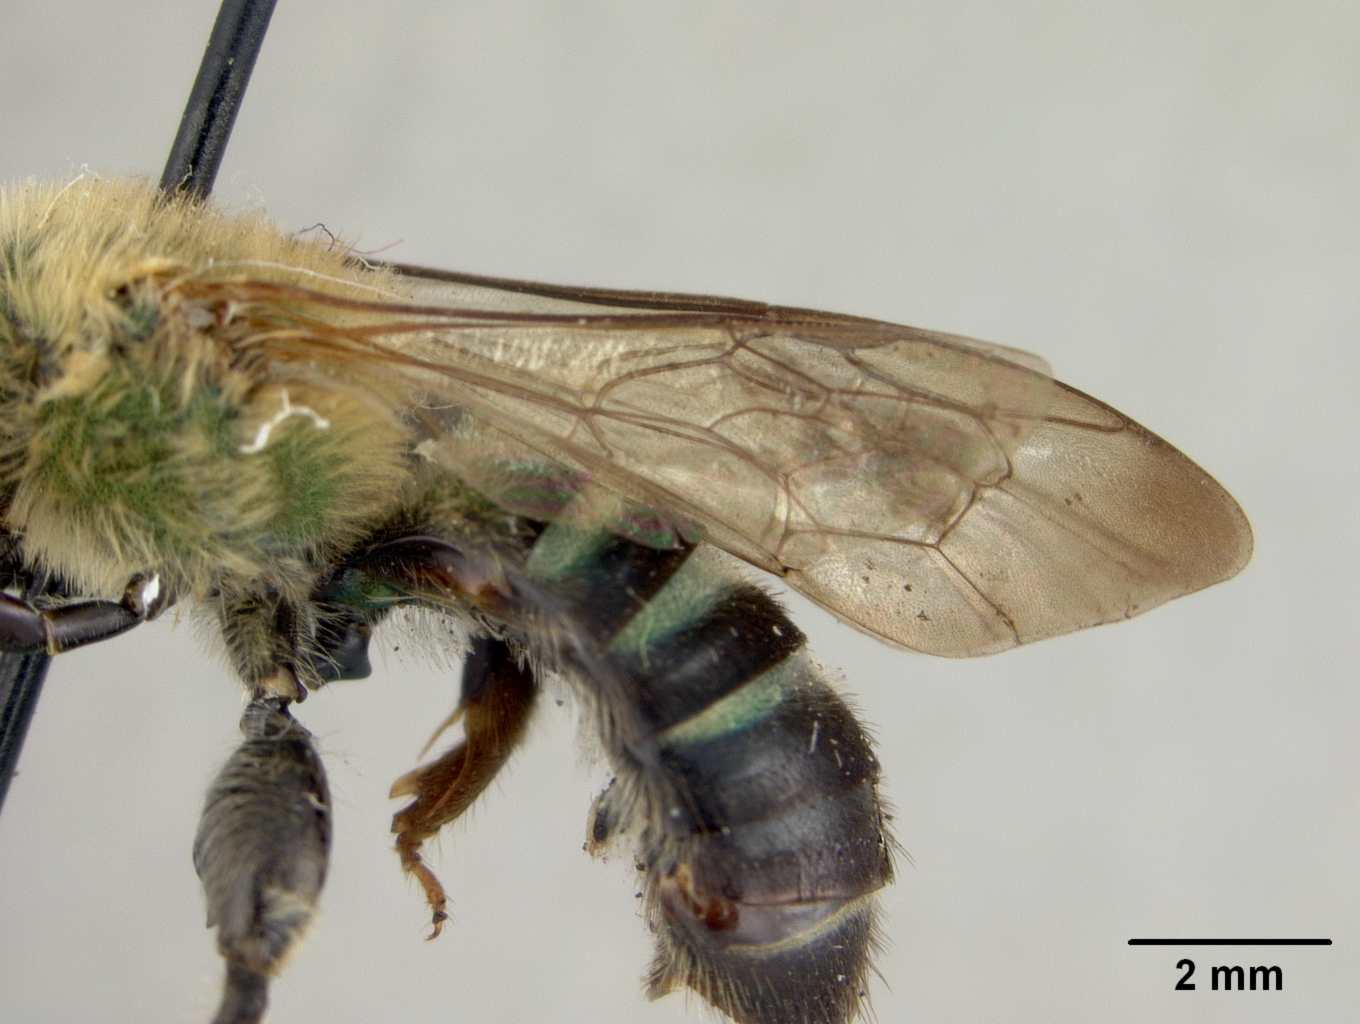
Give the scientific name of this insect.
Dinagapostemon uyacanoides
